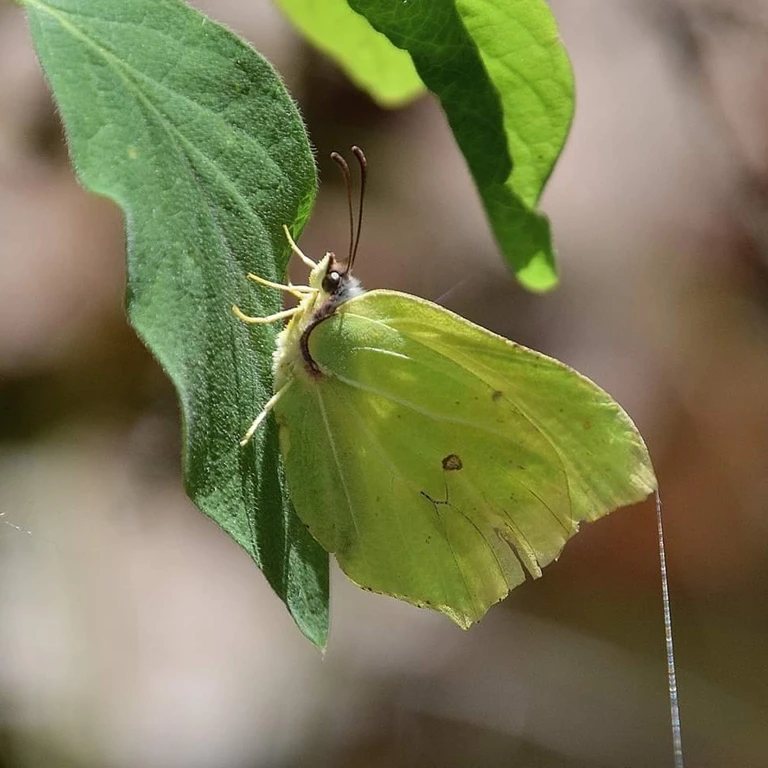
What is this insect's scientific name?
Gonepteryx rhamni
